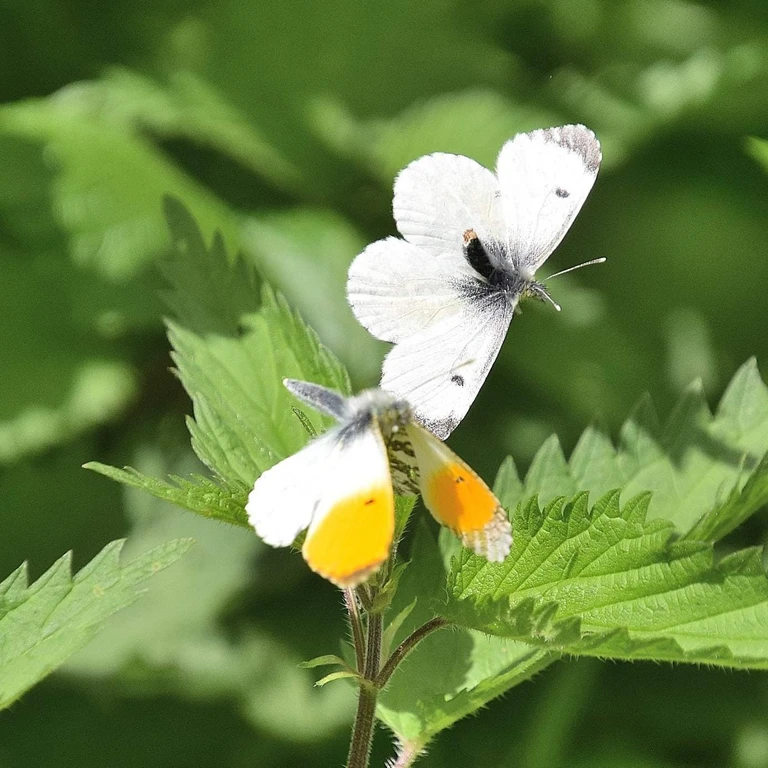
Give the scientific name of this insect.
Anthocharis cardamines
